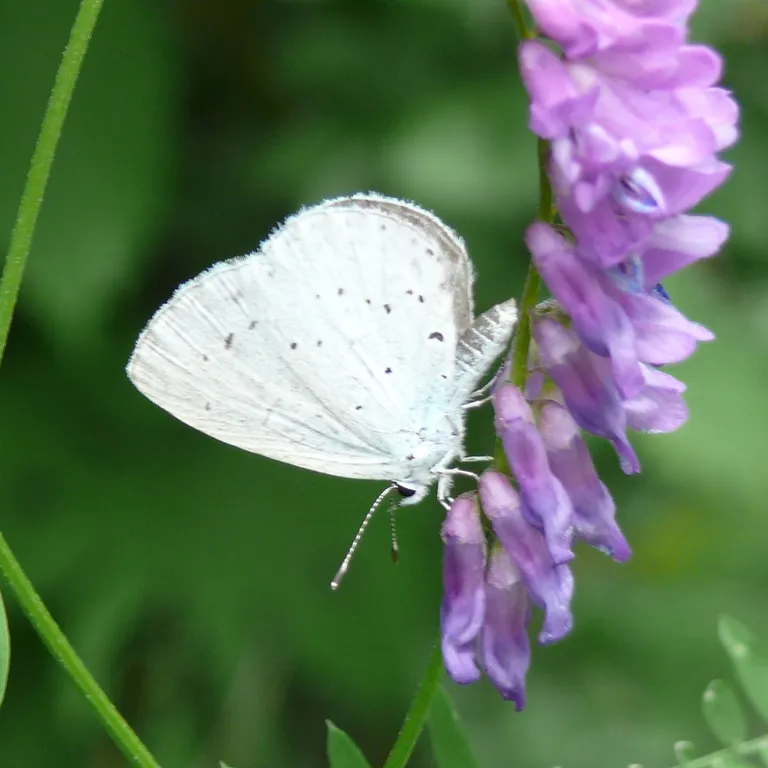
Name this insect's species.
Celastrina argiolus
